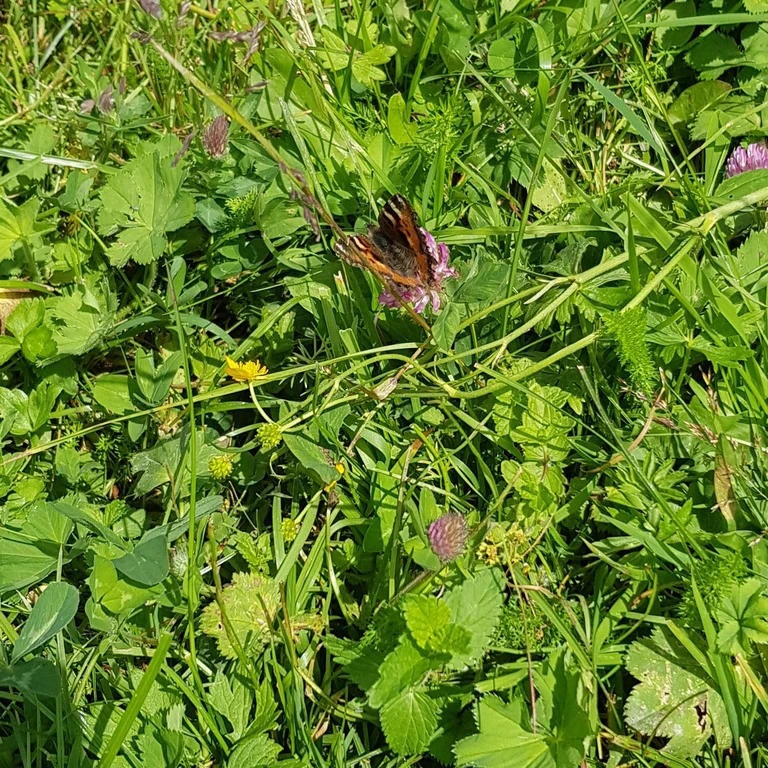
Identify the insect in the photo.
Aglais urticae
